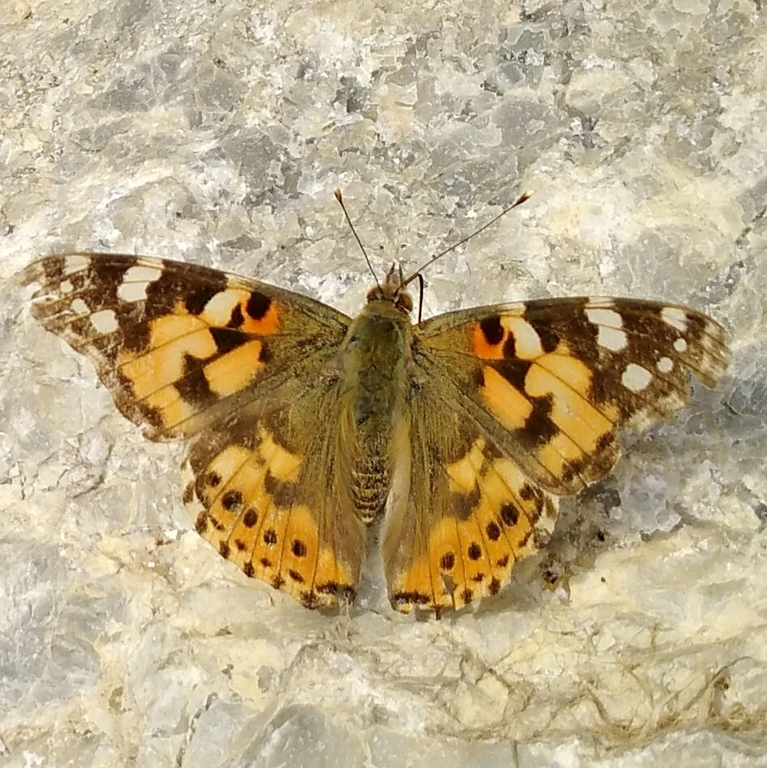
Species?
Vanessa cardui
